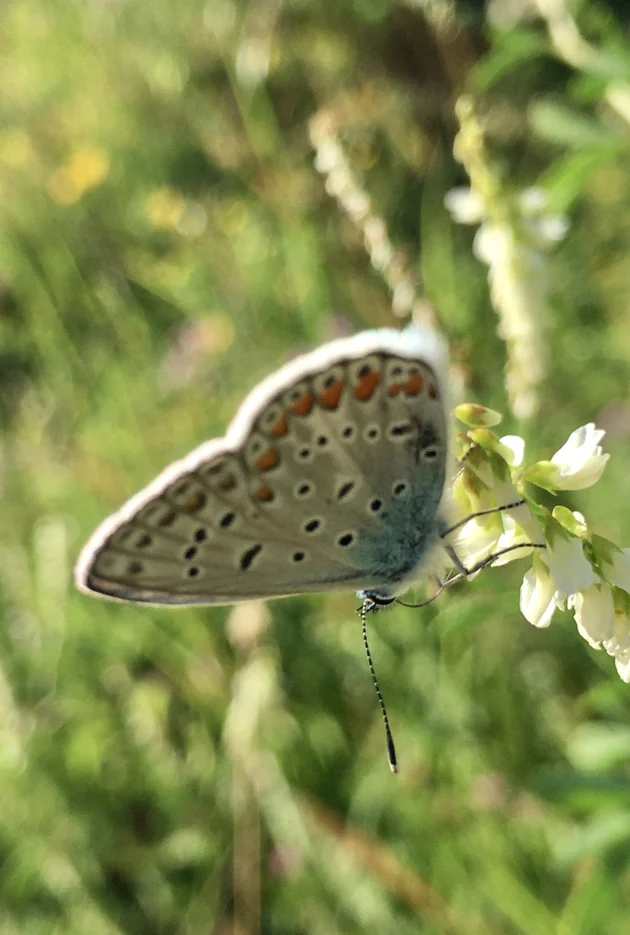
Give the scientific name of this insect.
Polyommatus icarus
